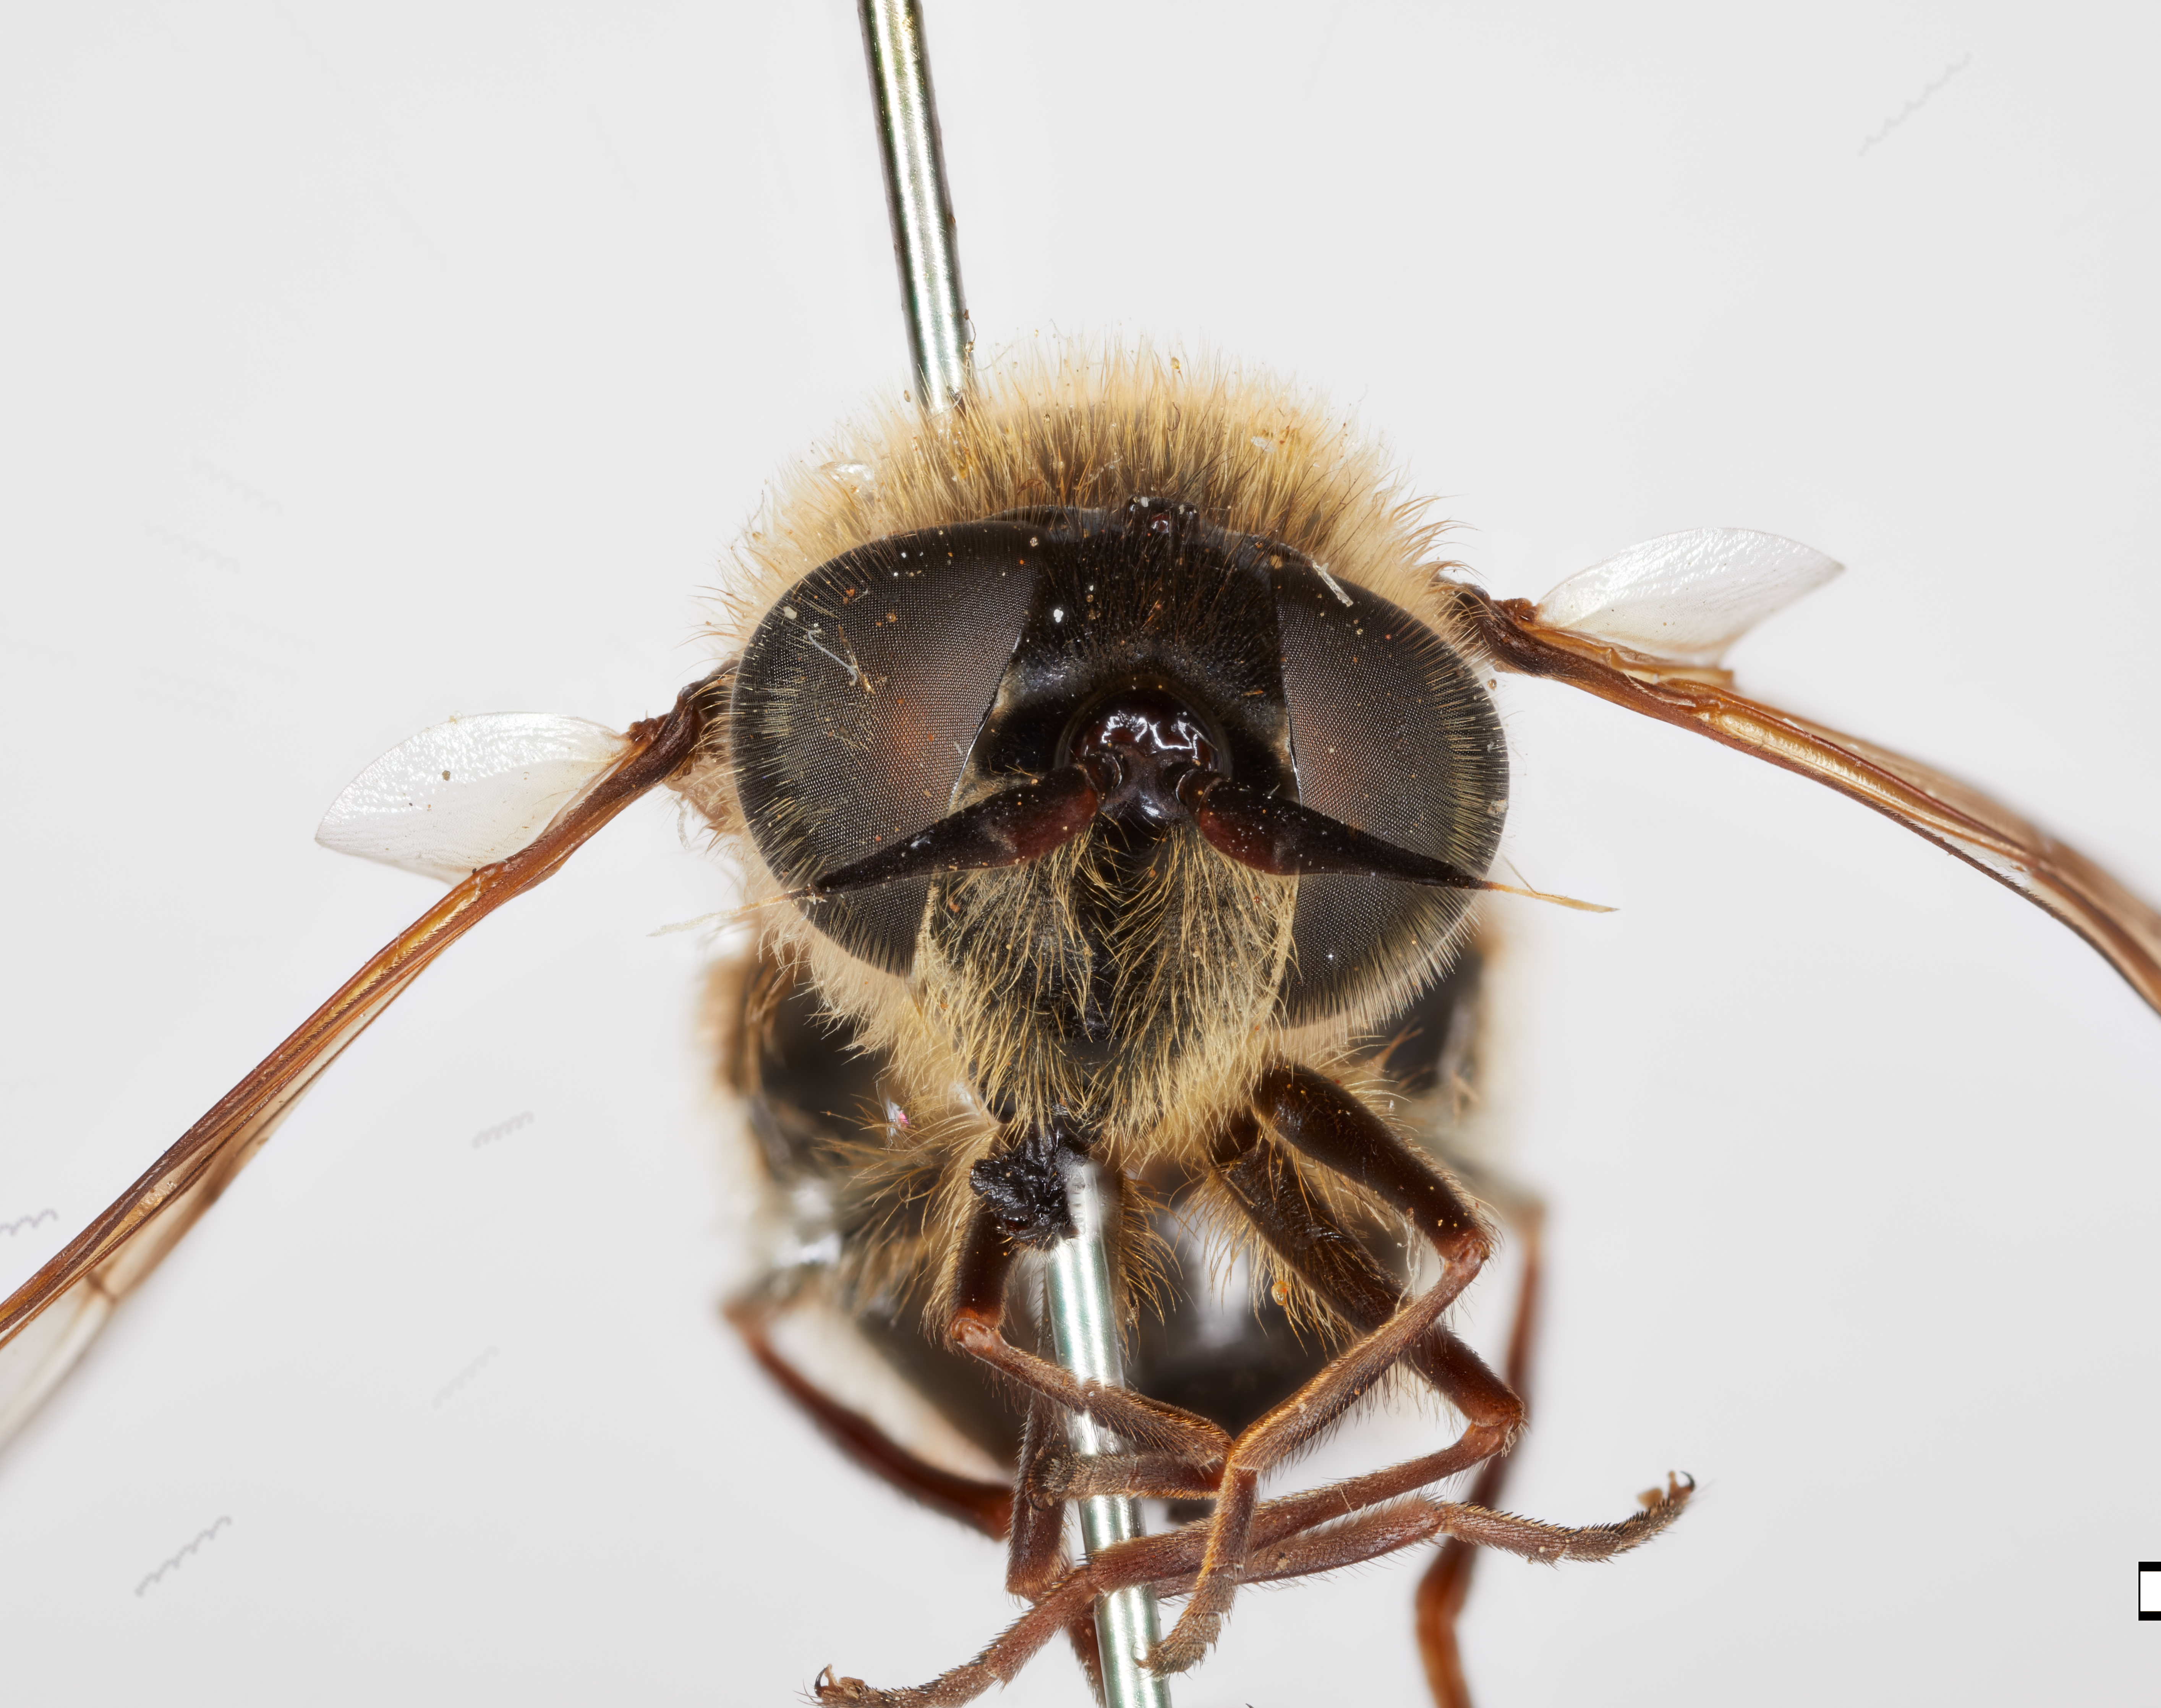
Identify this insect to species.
Callicera christiani
